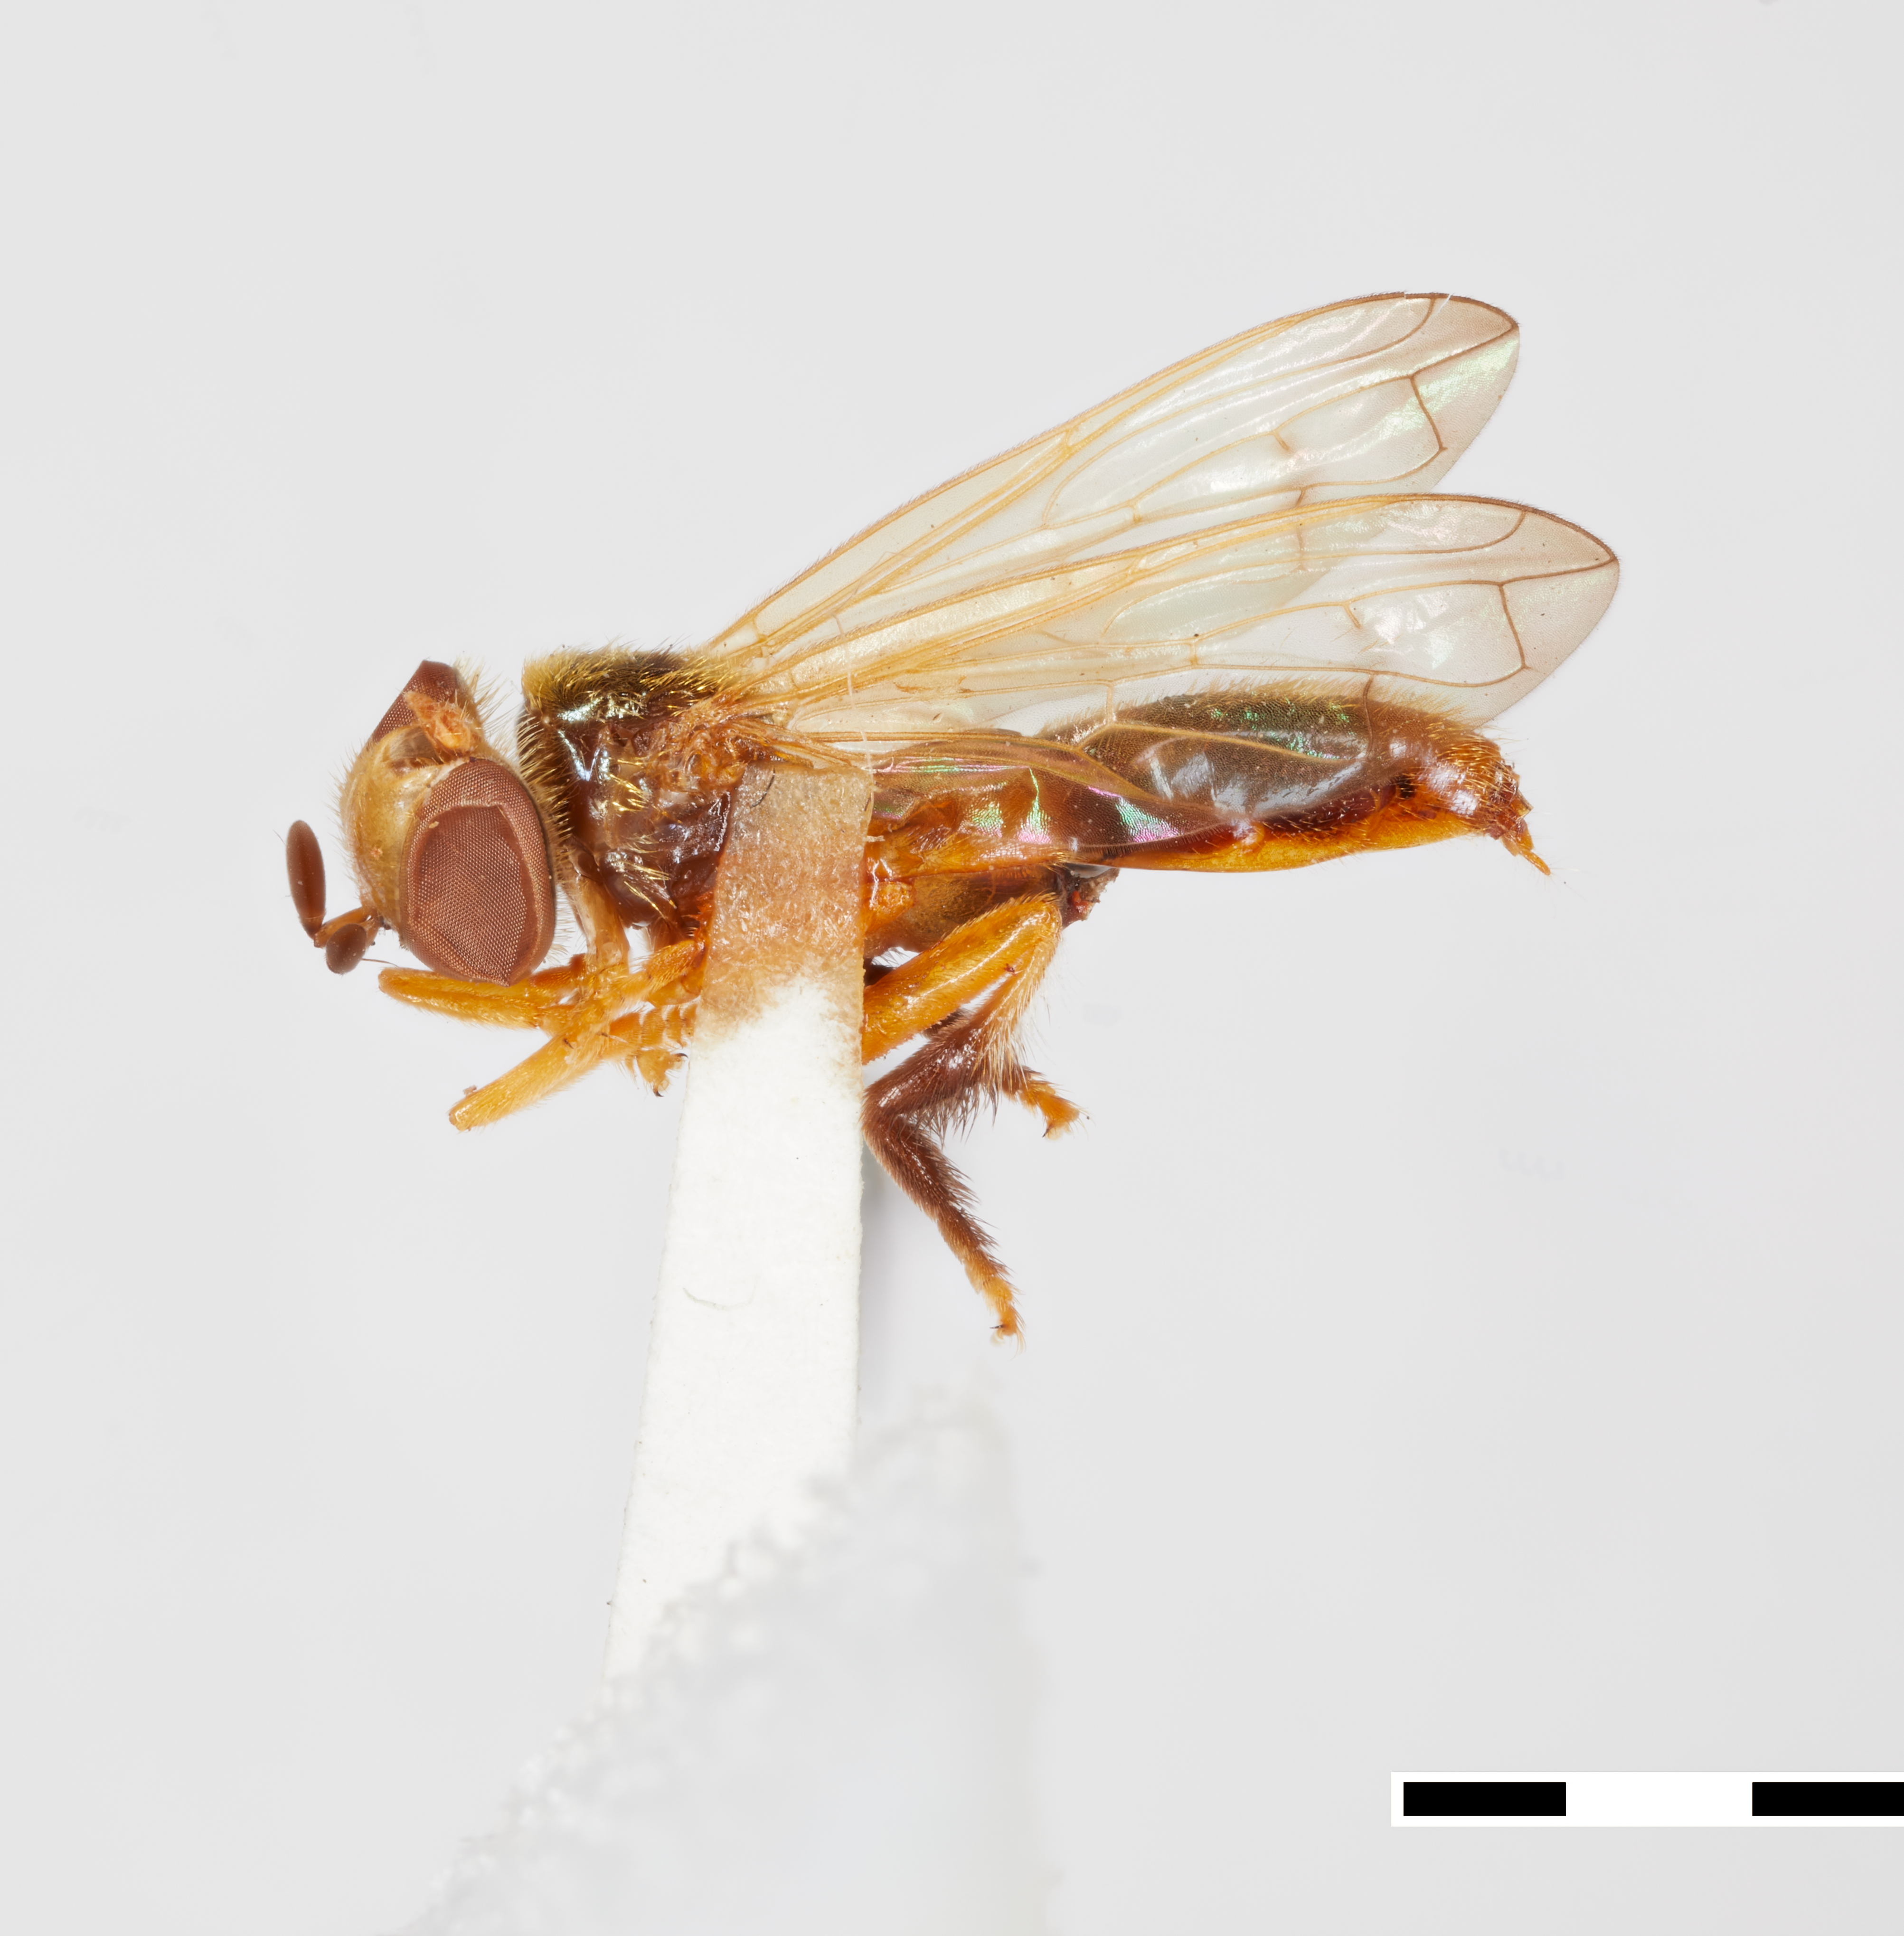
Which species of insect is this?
Microdon micromidas
